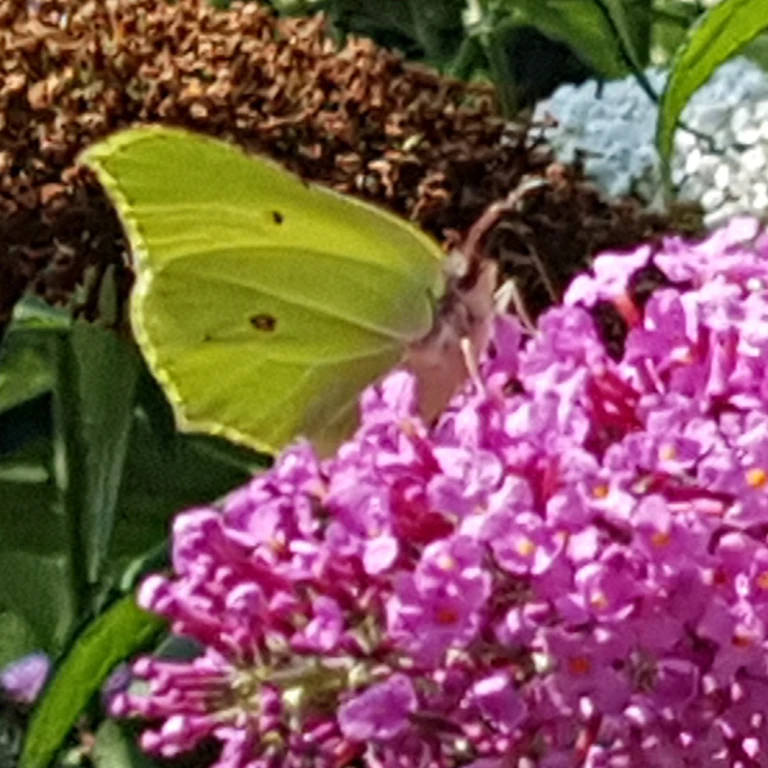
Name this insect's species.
Gonepteryx rhamni
